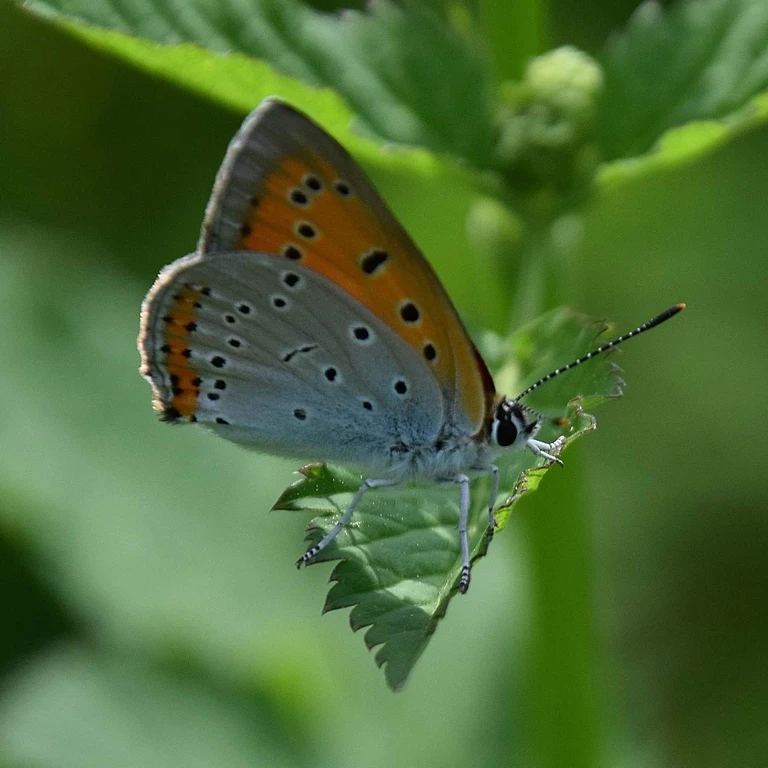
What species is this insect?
Lycaena dispar
